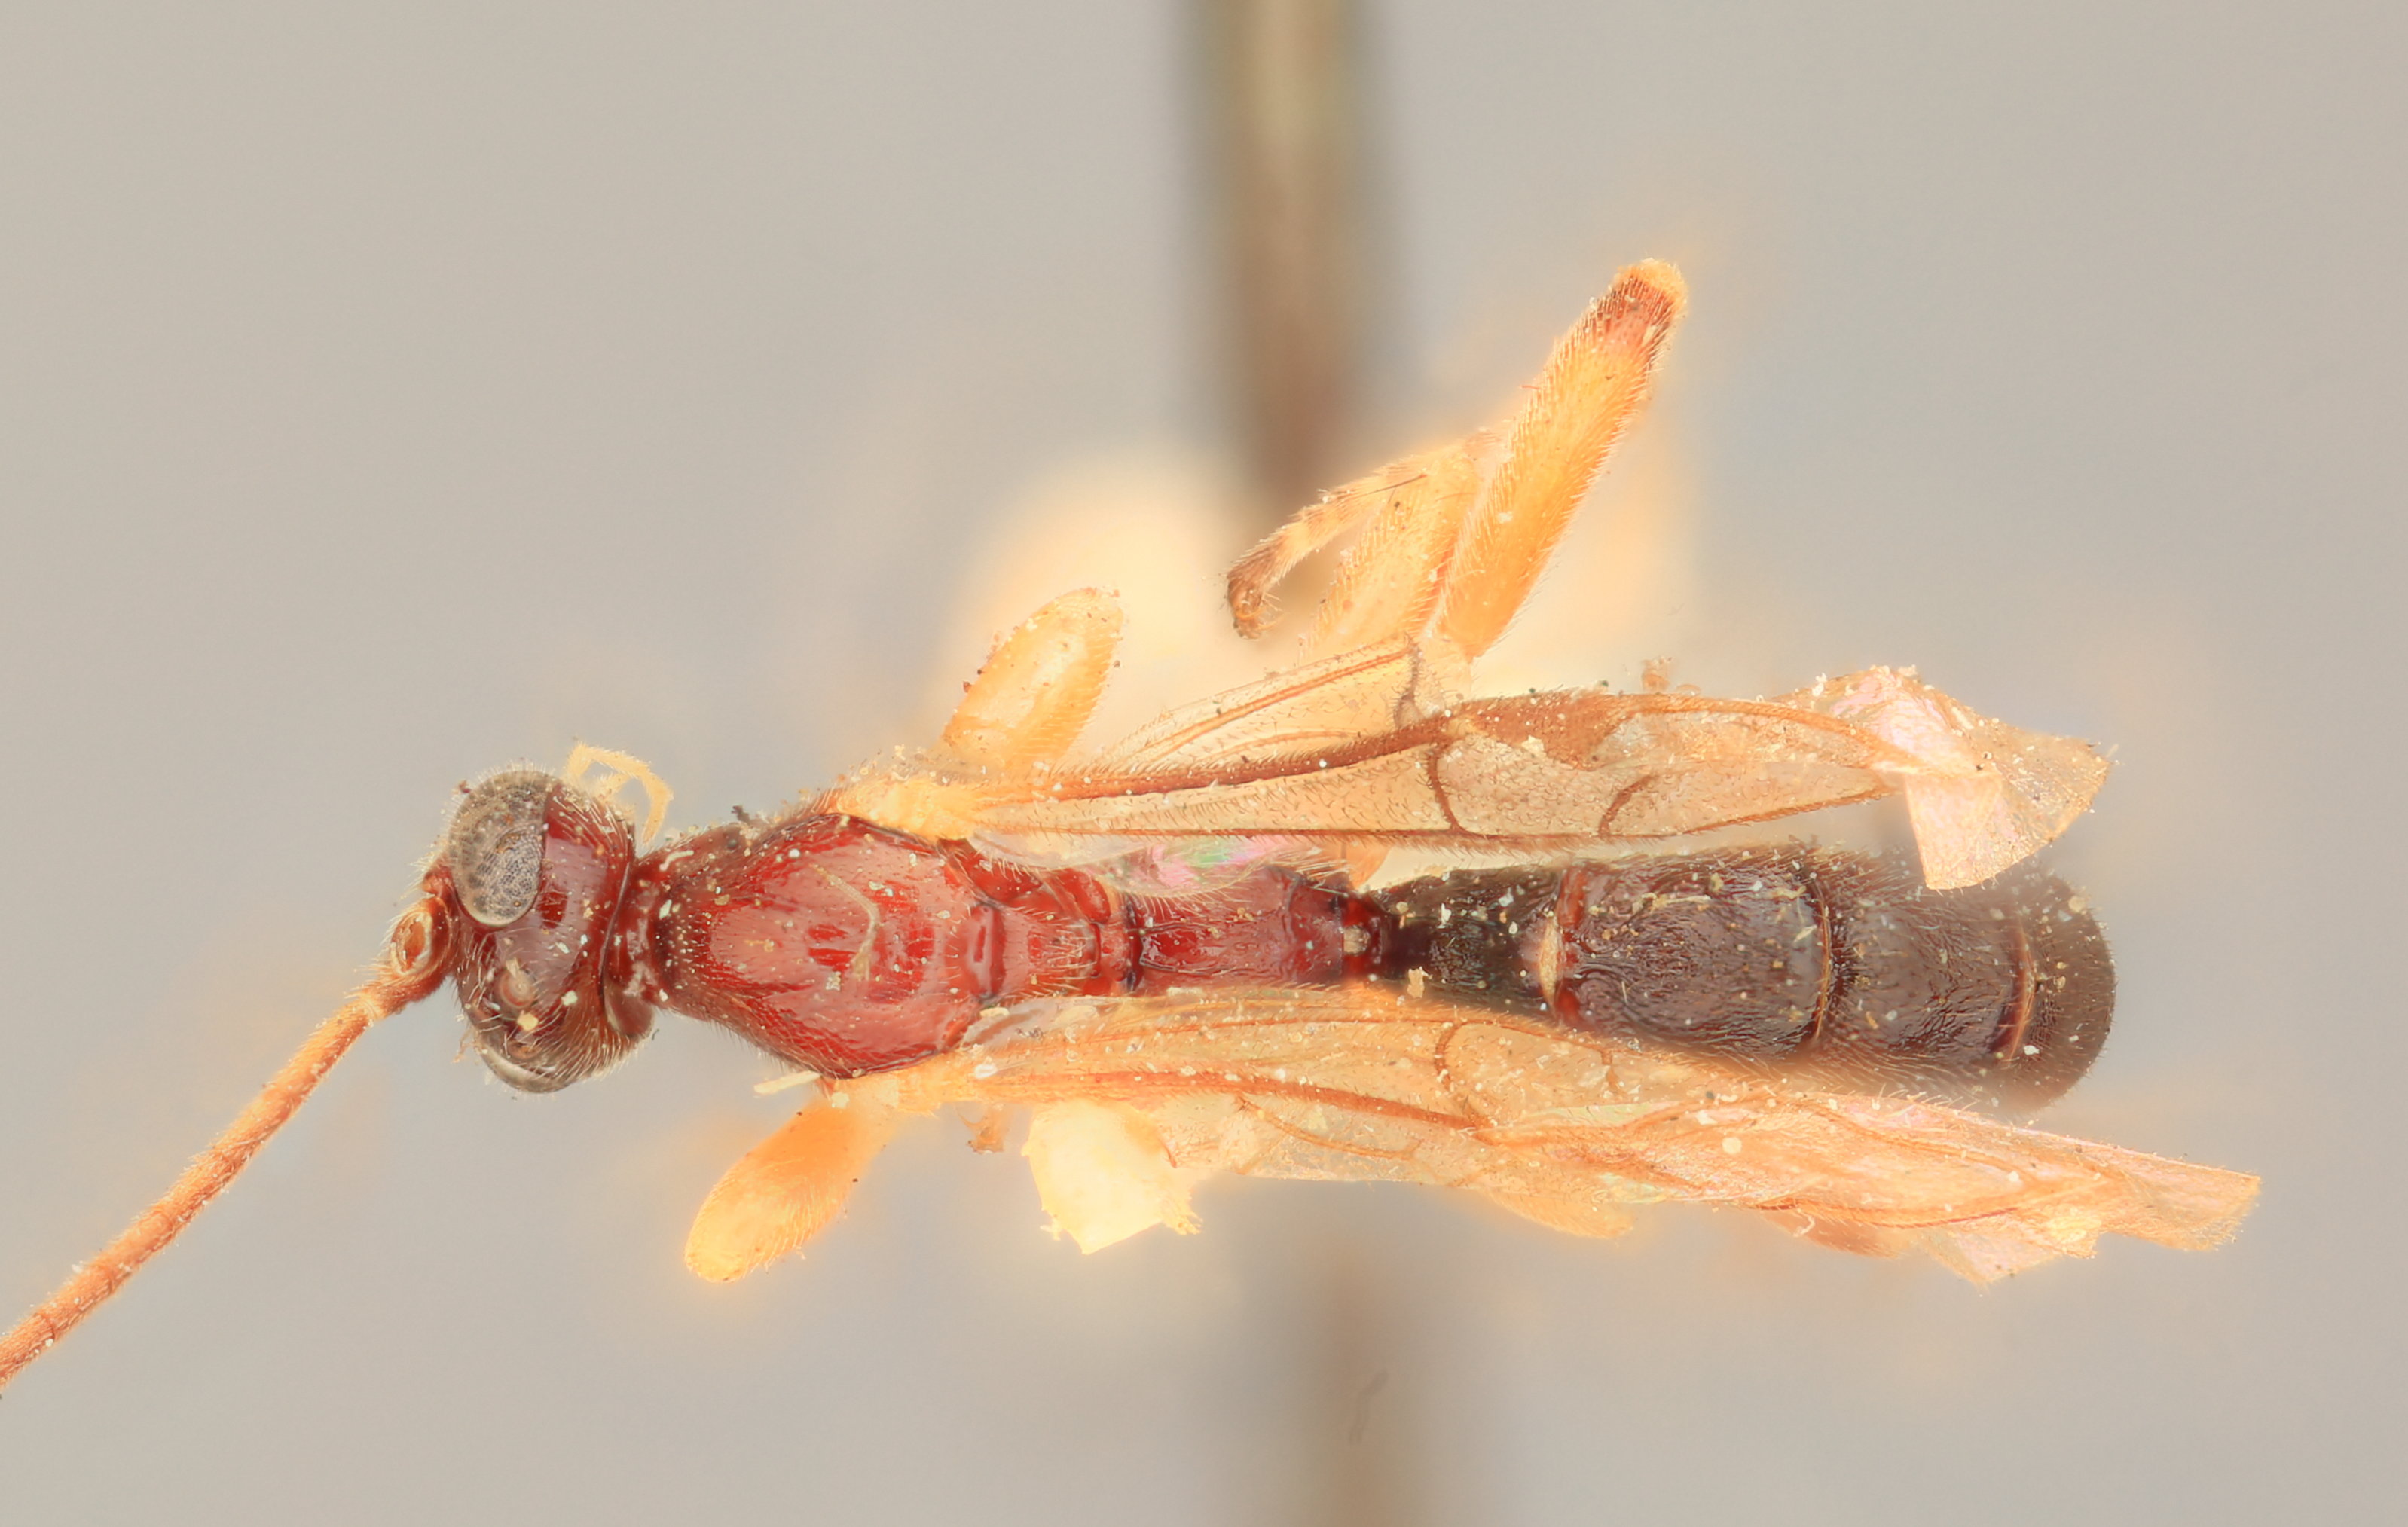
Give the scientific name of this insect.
Polysphincta pontiaci
